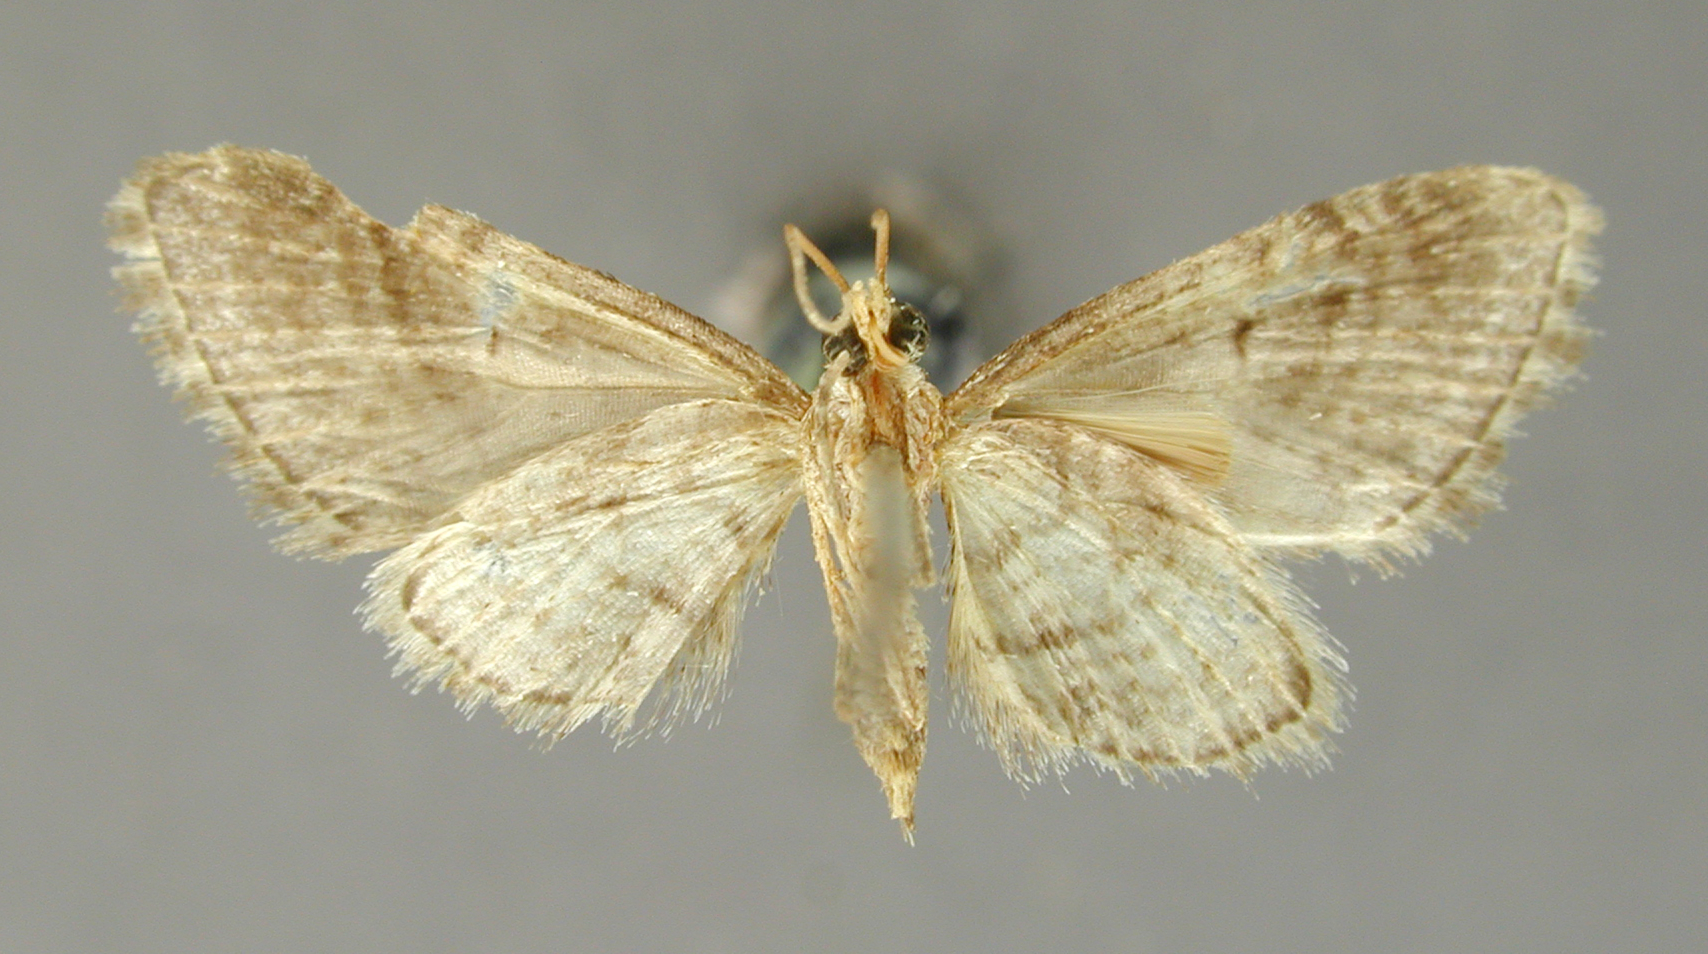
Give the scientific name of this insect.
Eupithecia hilacha
